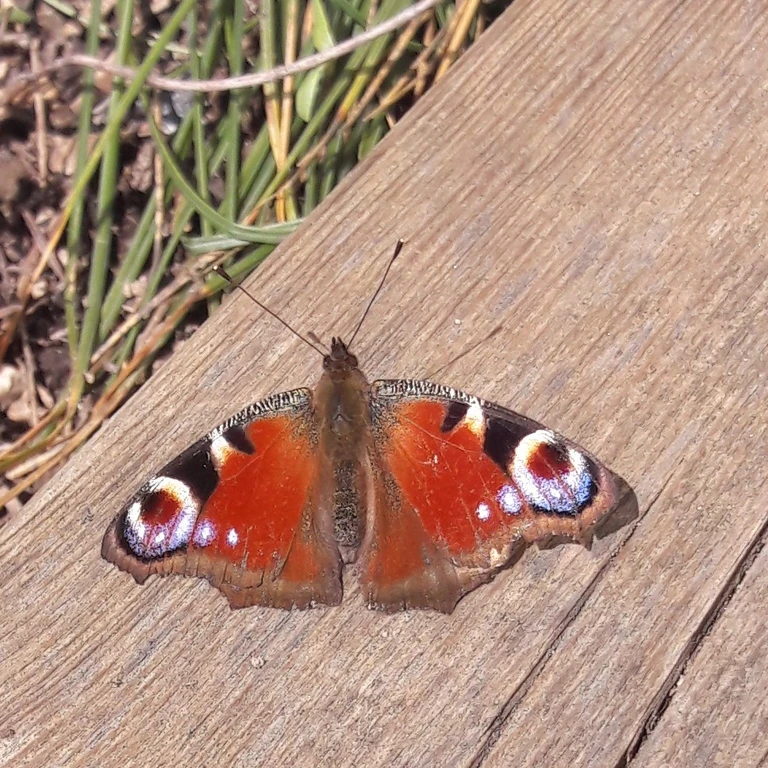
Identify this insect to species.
Aglais io
